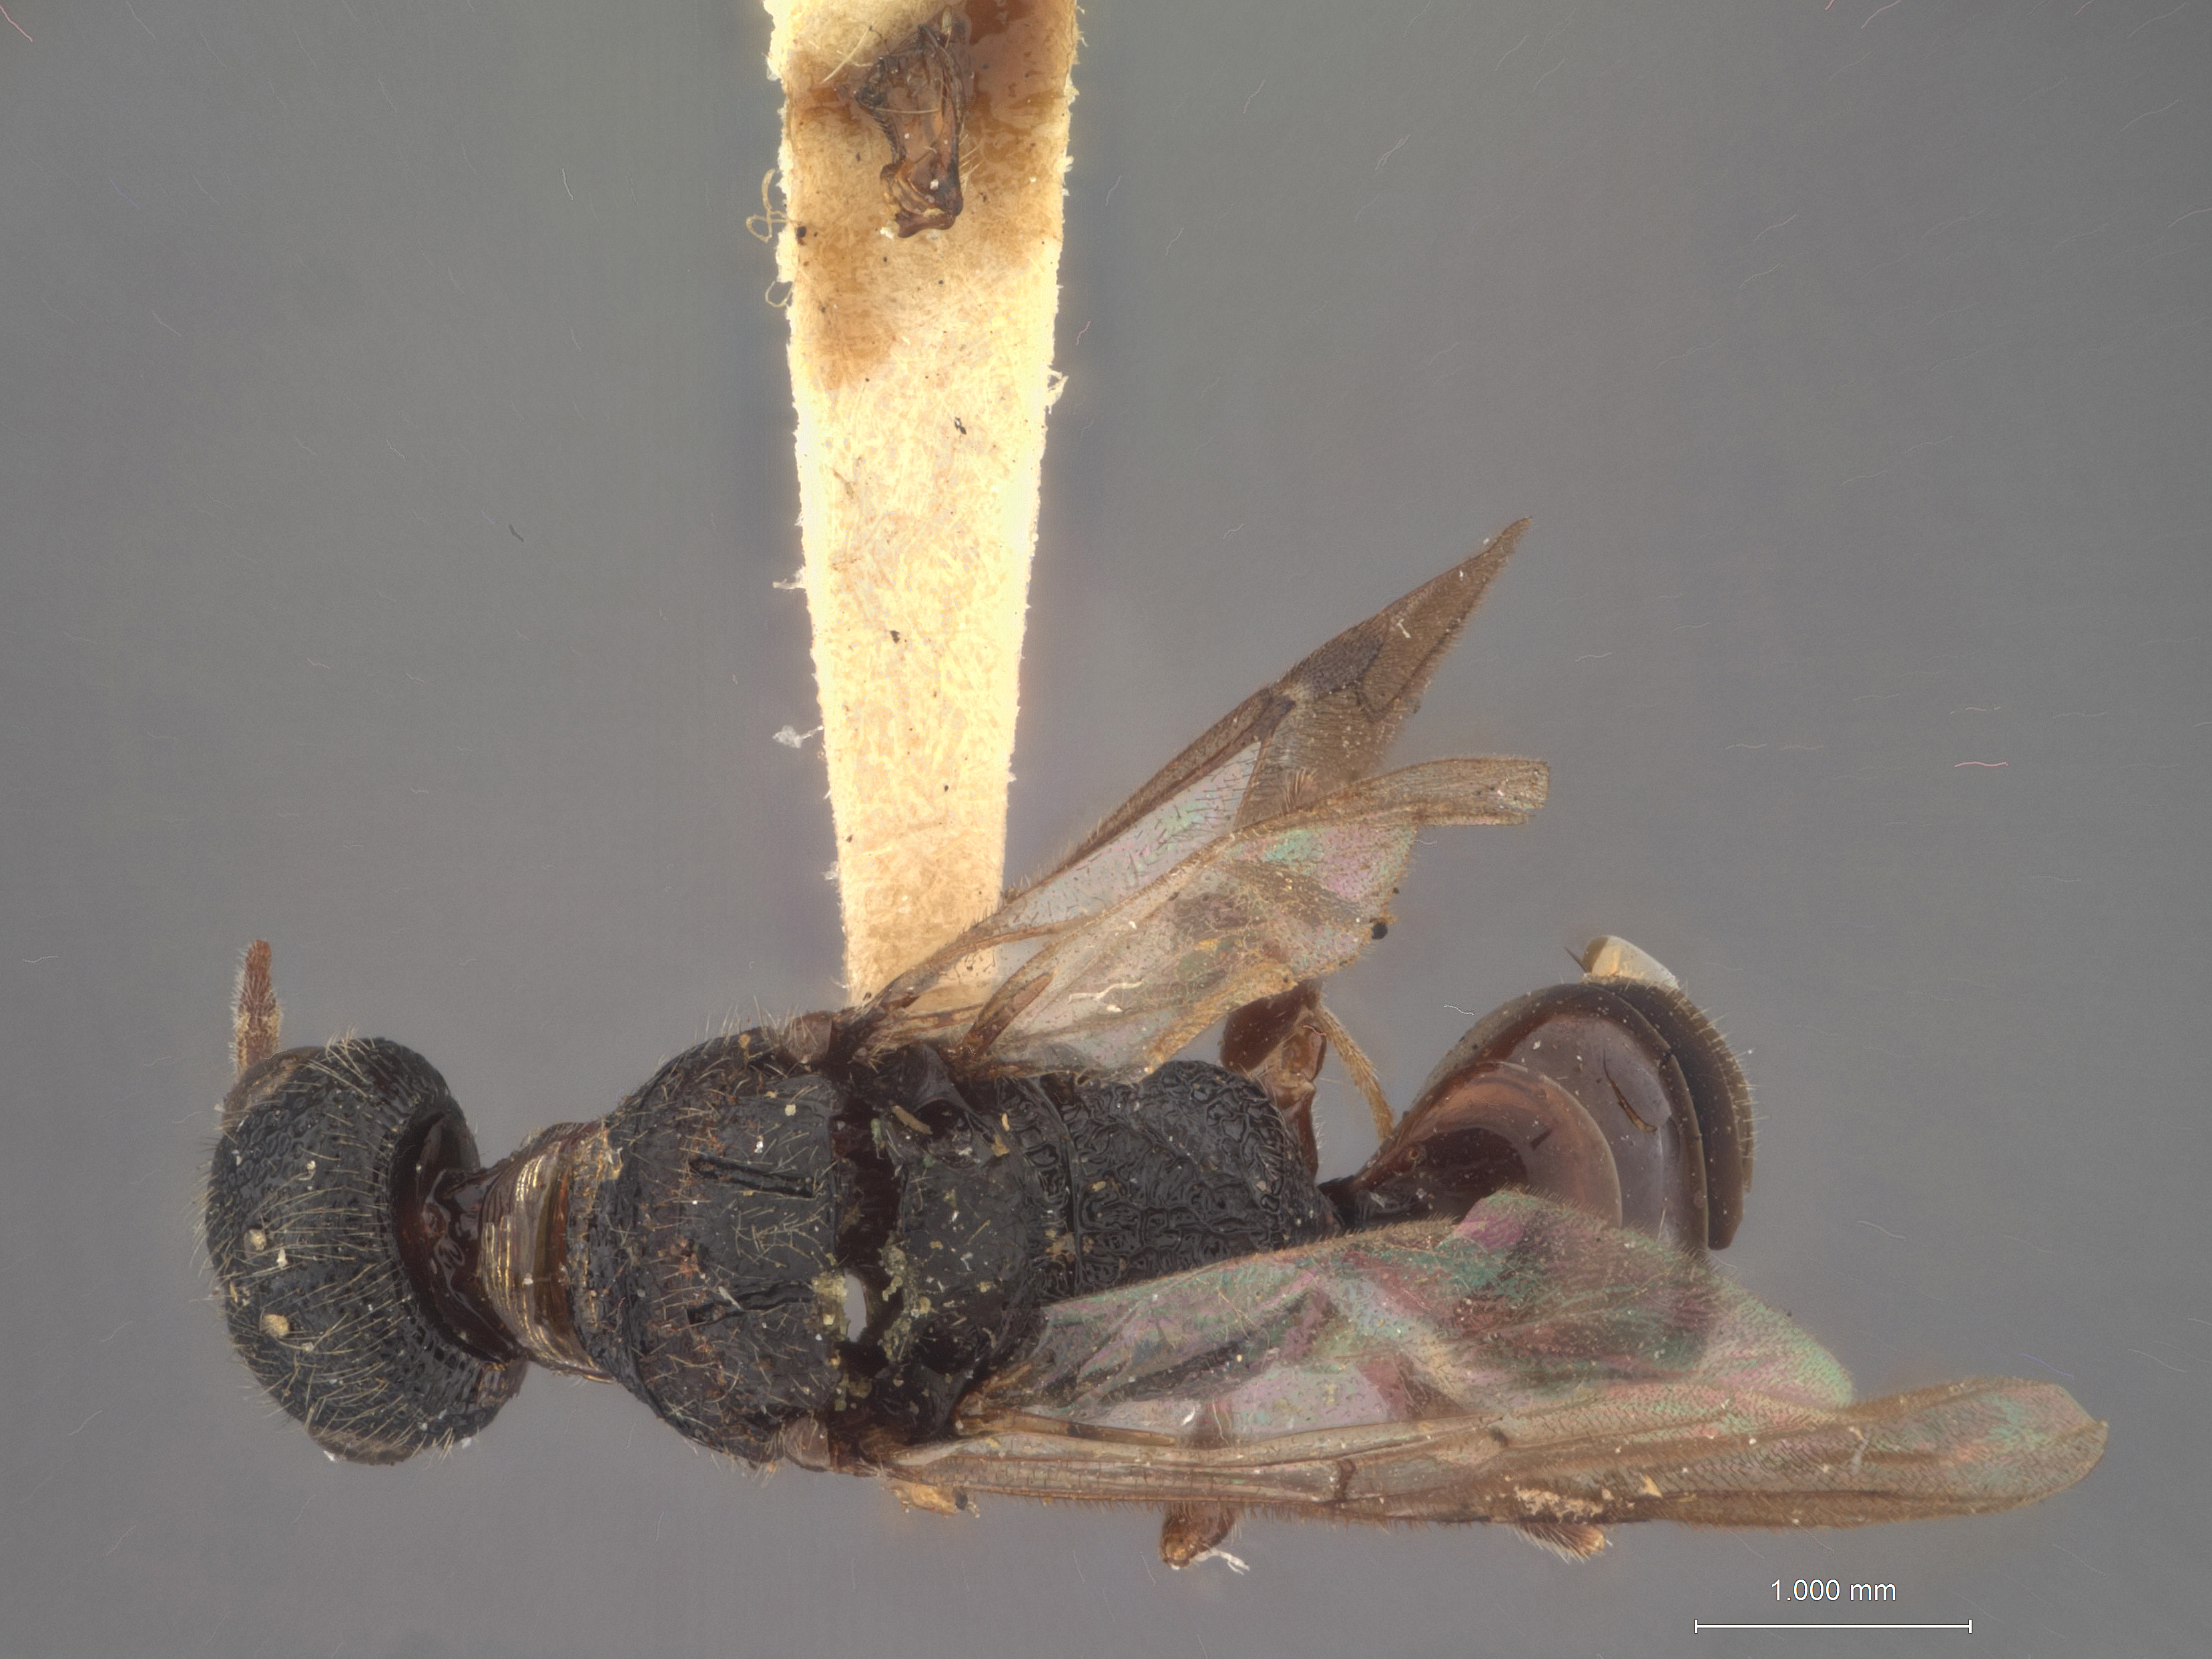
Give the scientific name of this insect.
Pristocera bridwelli
